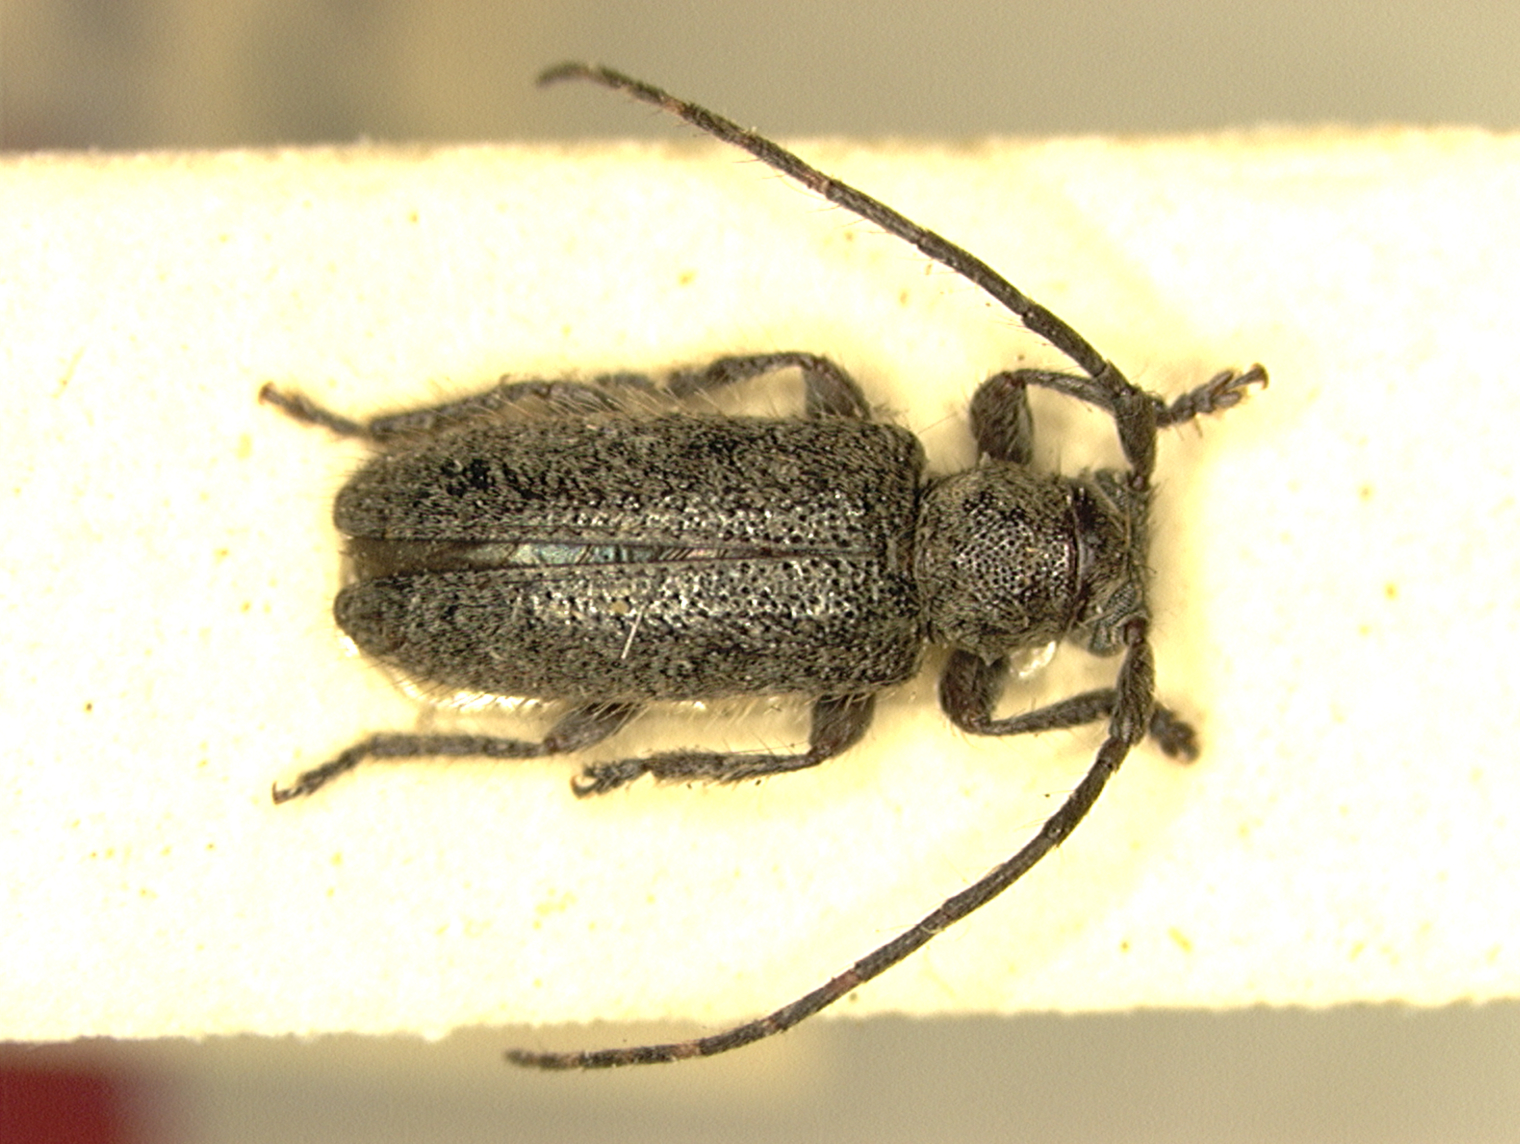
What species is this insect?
Estola nigrescens
